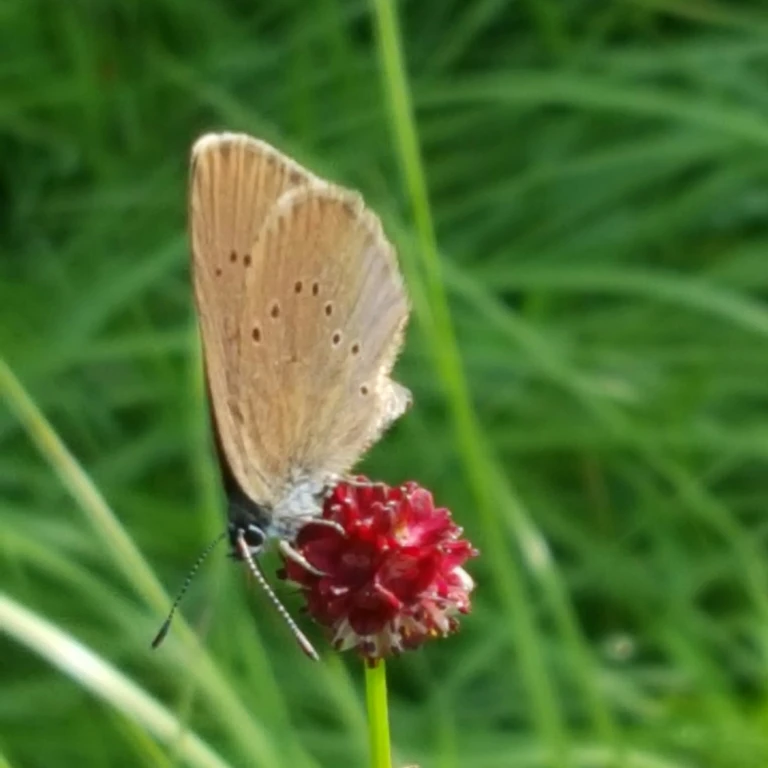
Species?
Phengaris nausithous (also Maculinea nausithous)
